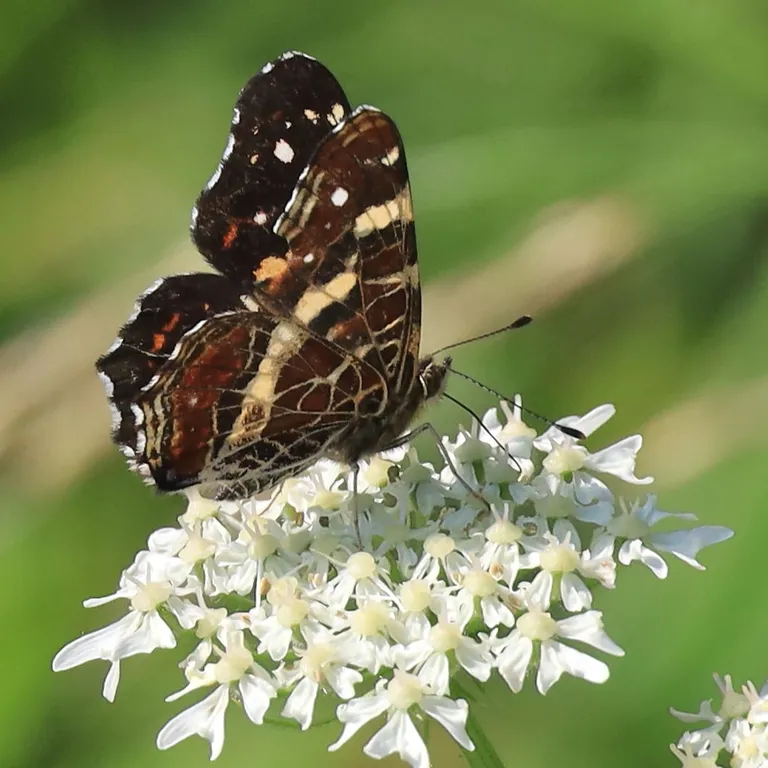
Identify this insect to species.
Araschnia levana
